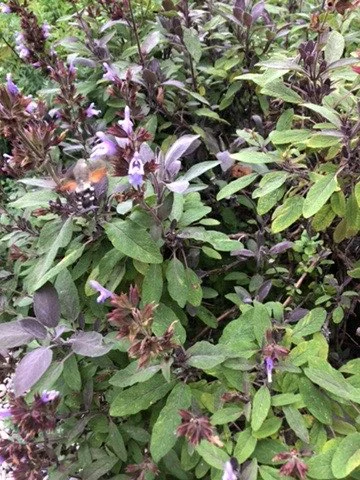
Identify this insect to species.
Macroglossum stellatarum
